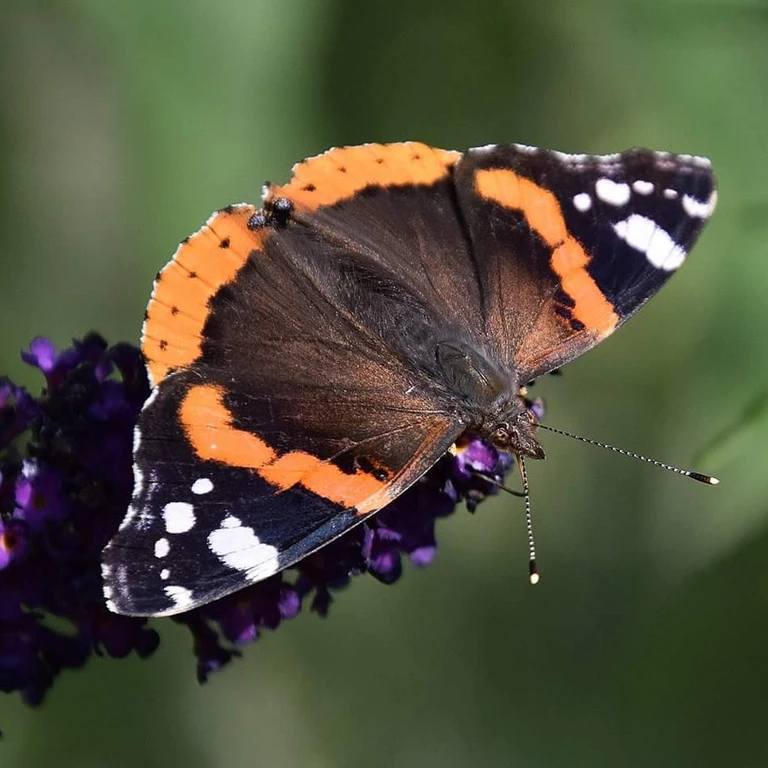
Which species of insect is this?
Vanessa atalanta
